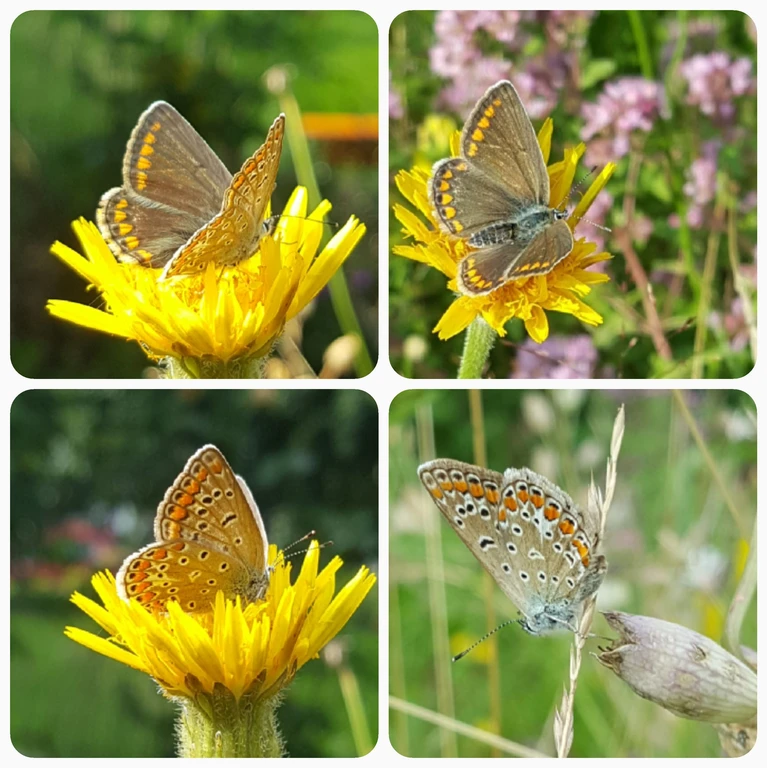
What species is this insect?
Polyommatus icarus
